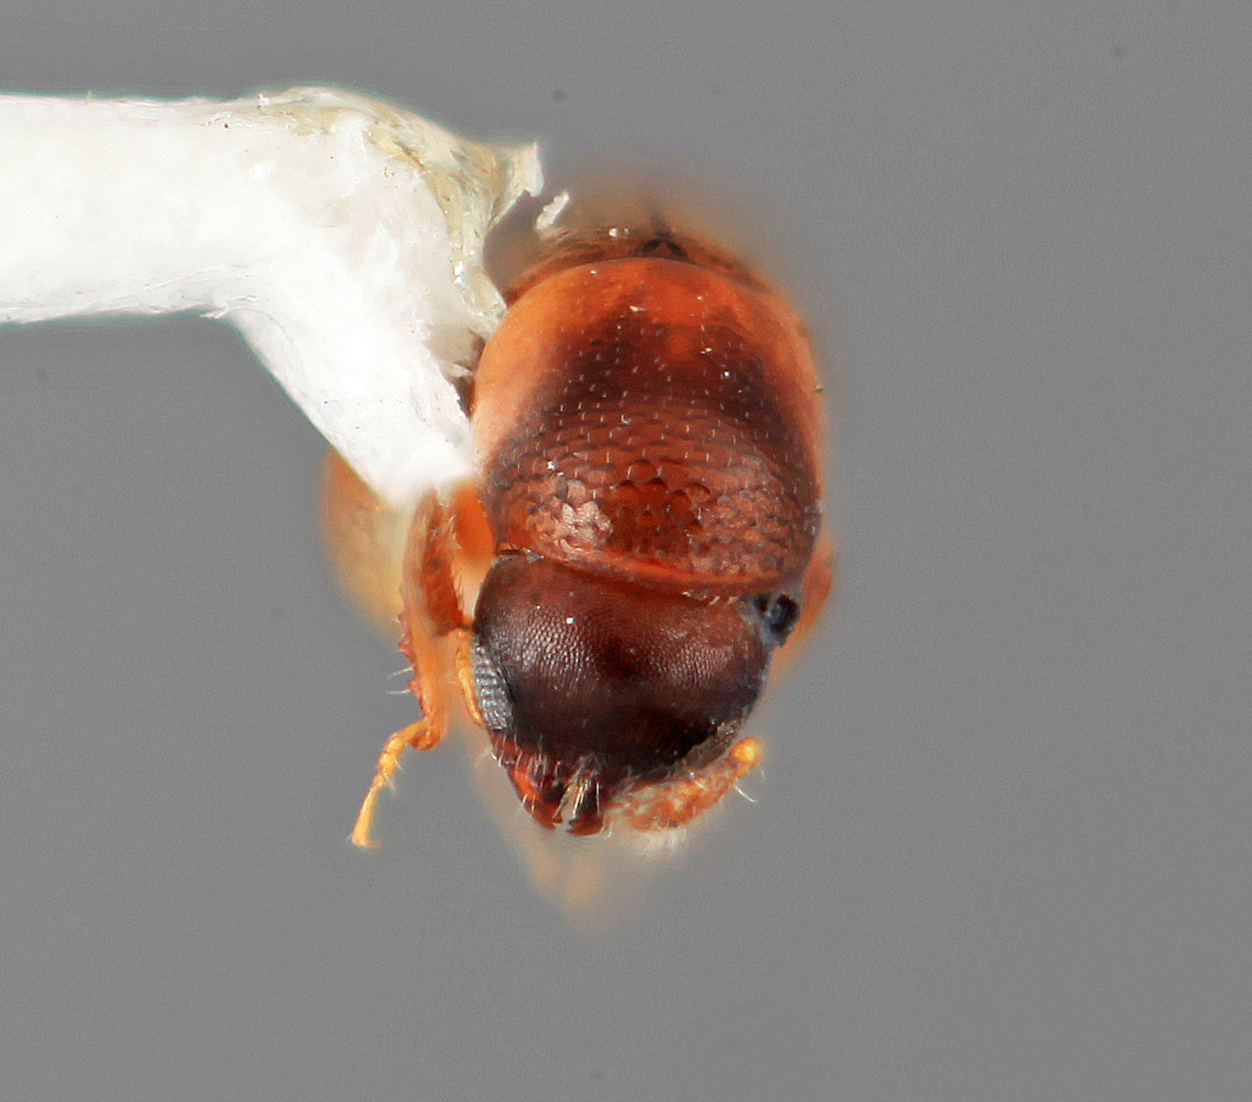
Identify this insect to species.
Tricolus angustatus
